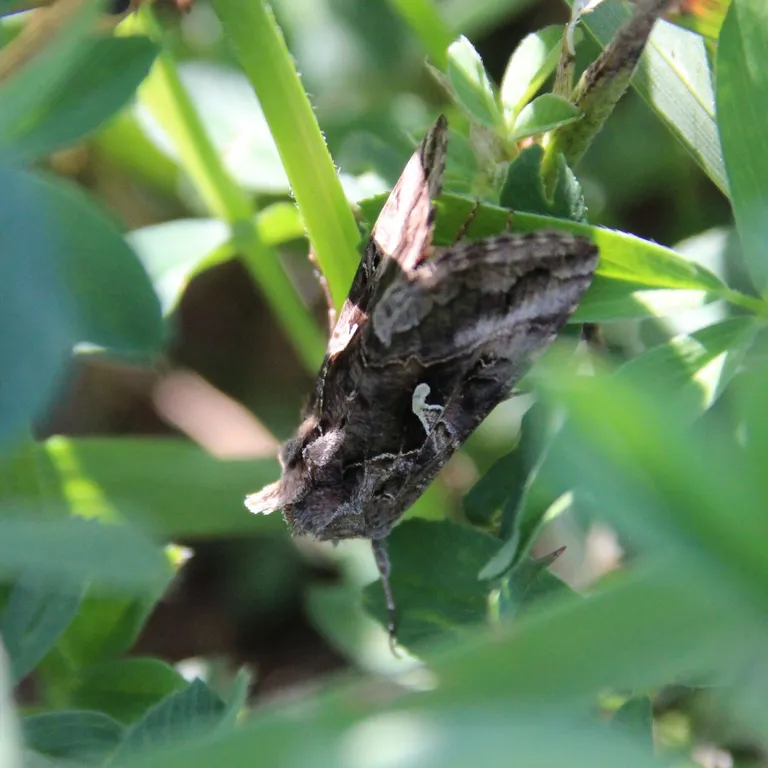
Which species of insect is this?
Autographa gamma
